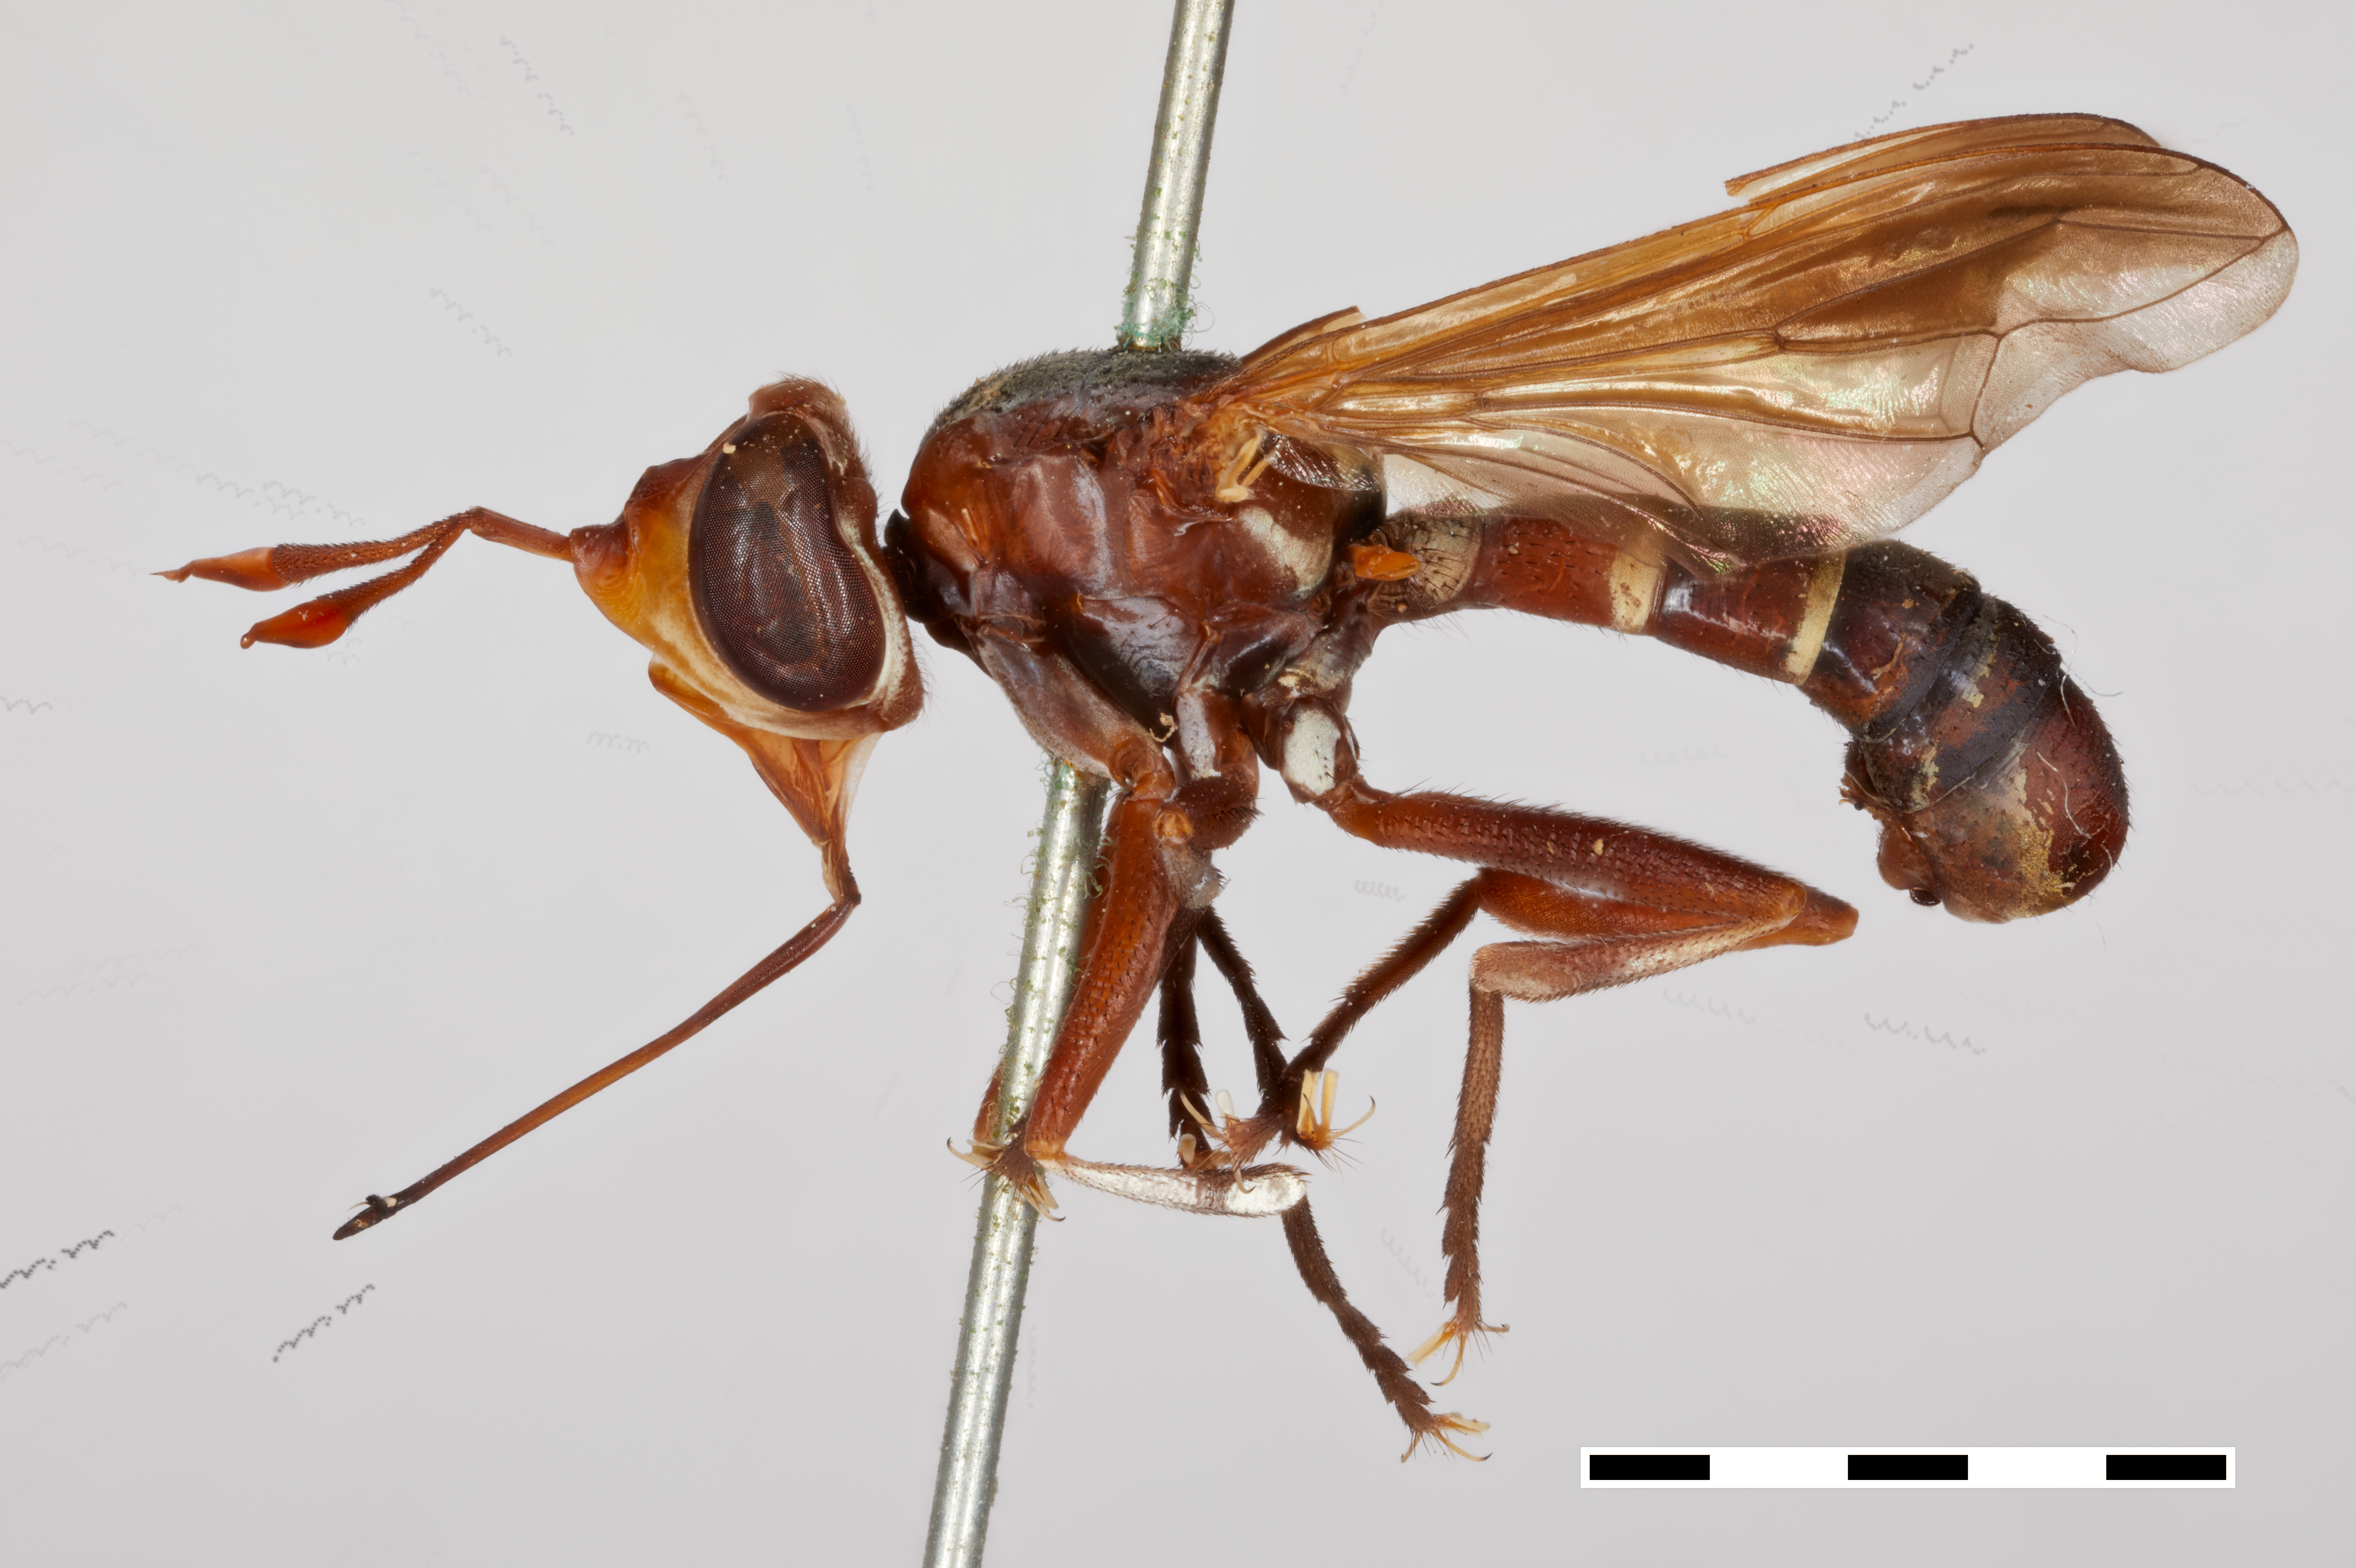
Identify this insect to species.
Conops becquaerti
